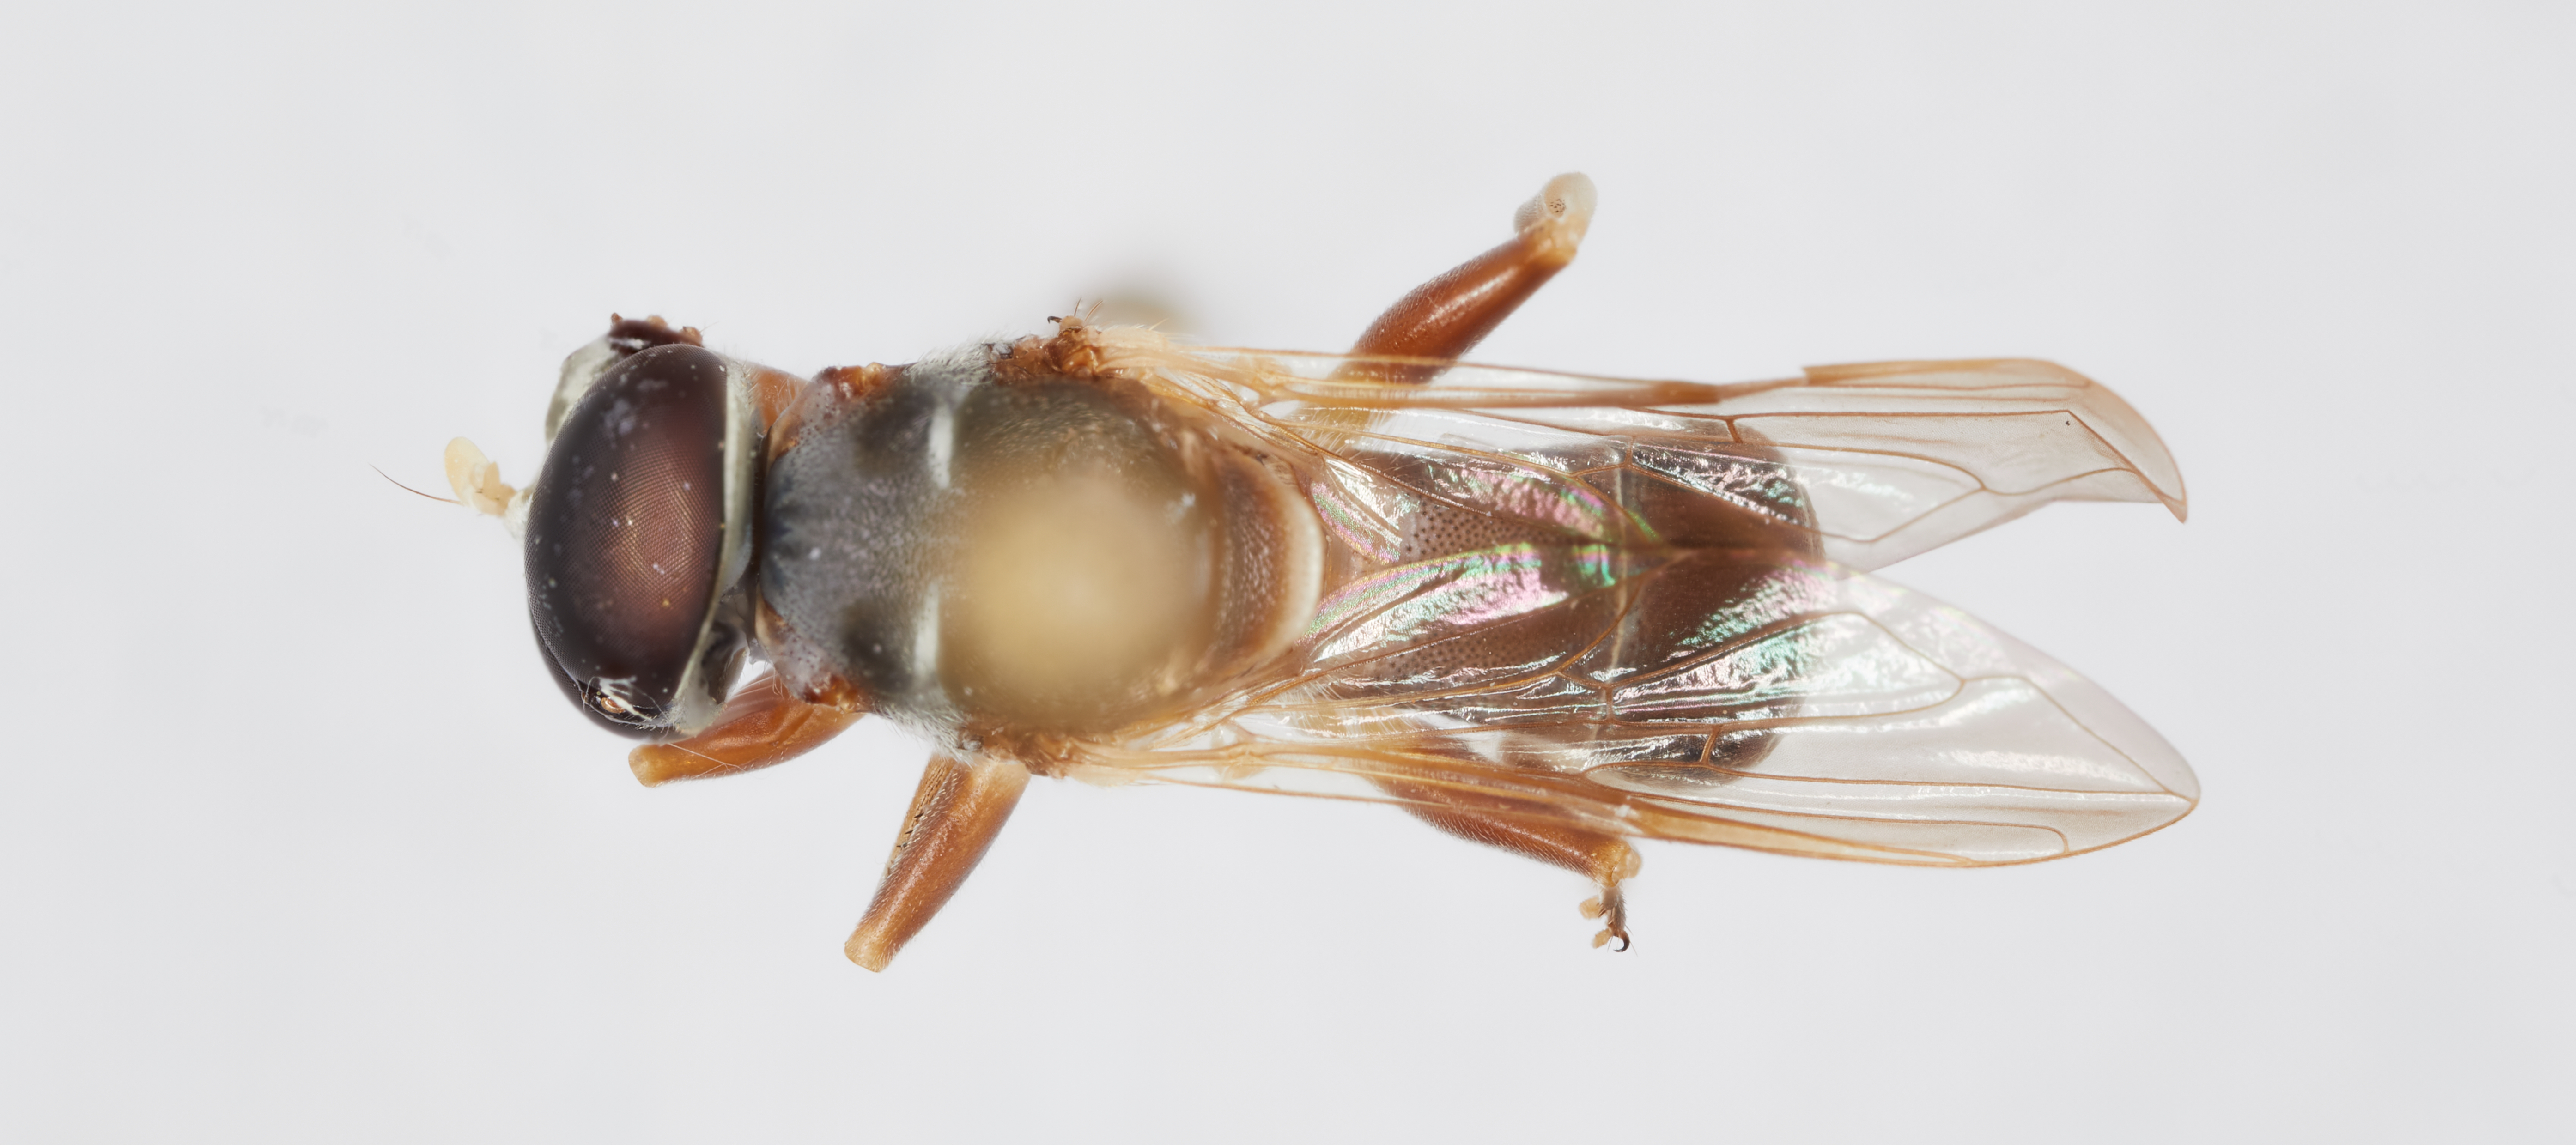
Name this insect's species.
Myolepta graciliventris
